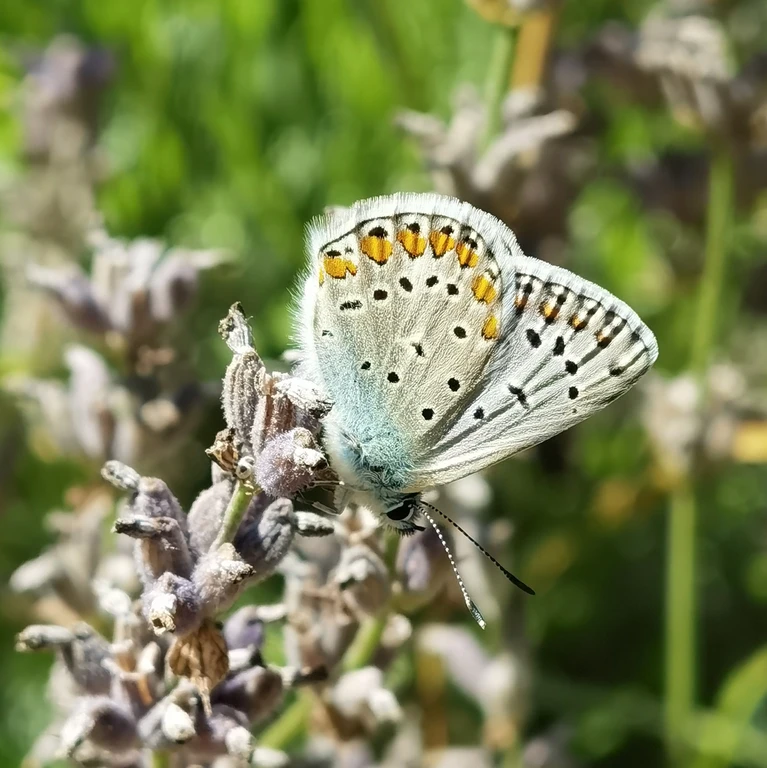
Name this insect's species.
Polyommatus icarus
